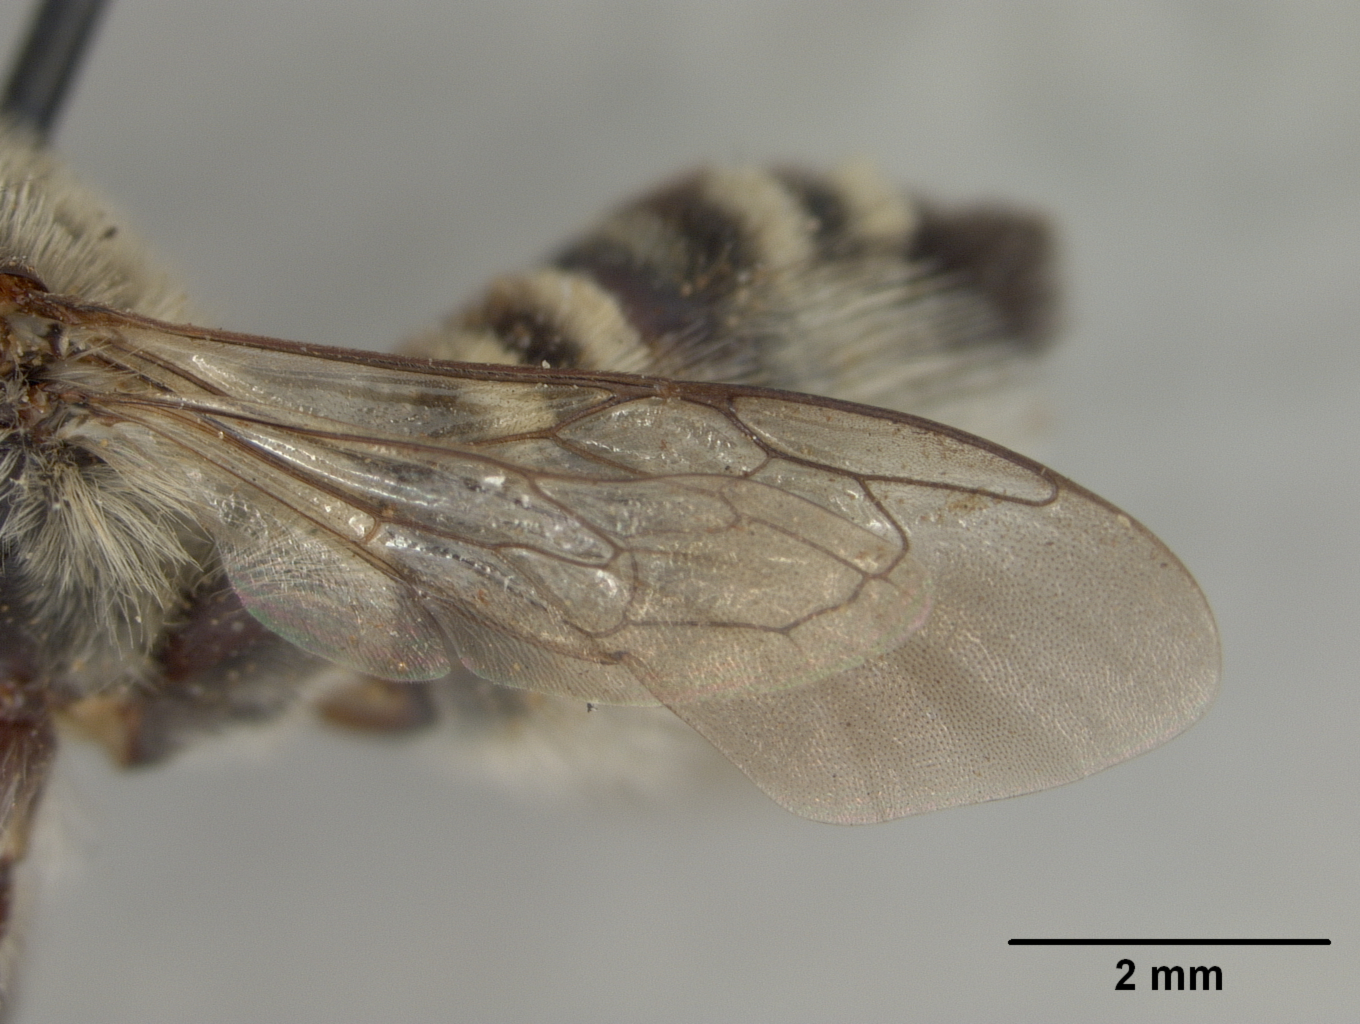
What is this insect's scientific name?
Megachile gabrielensis
